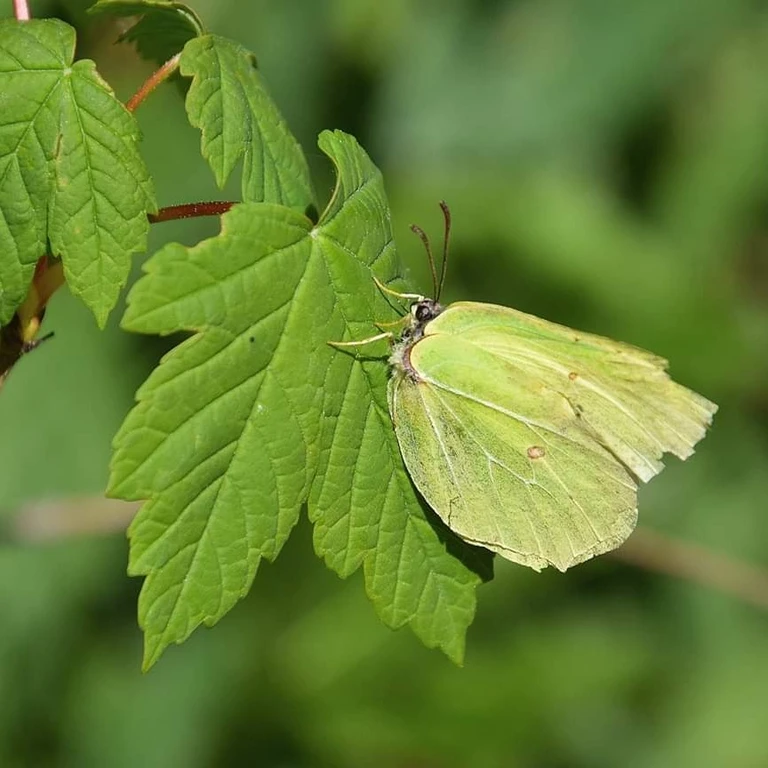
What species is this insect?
Gonepteryx rhamni
